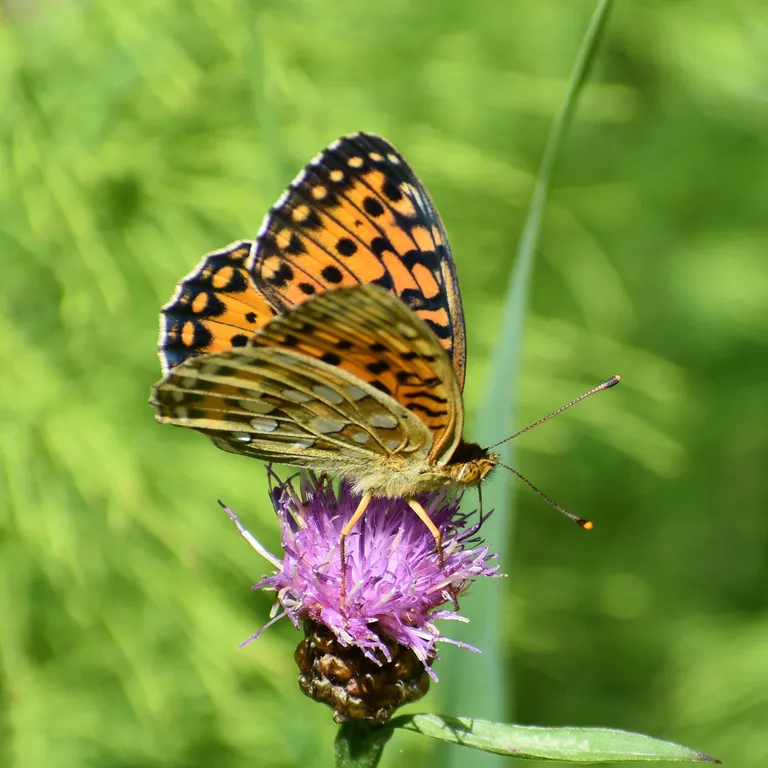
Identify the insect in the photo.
Speyeria aglaja
